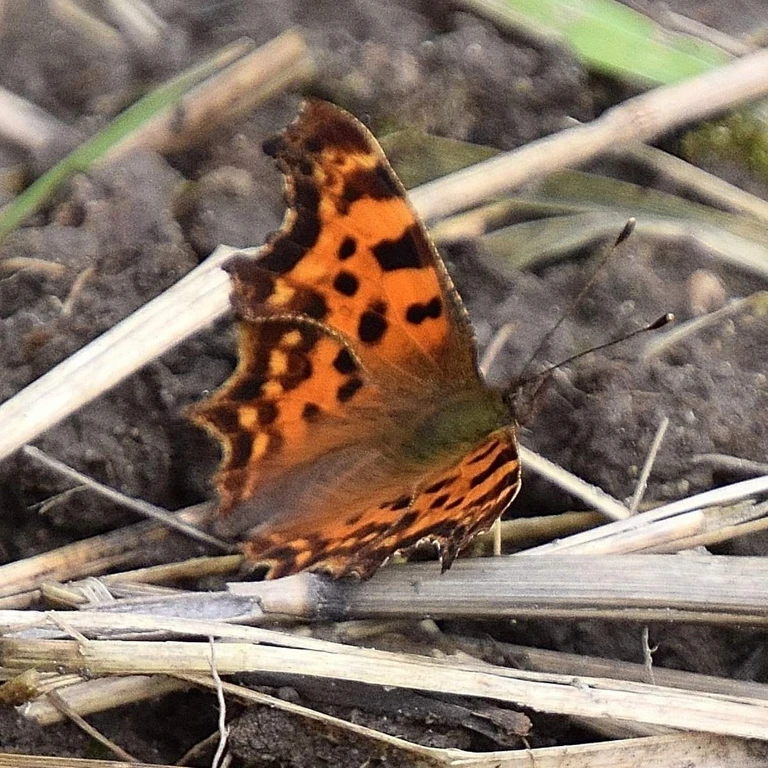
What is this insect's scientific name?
Polygonia c-album
